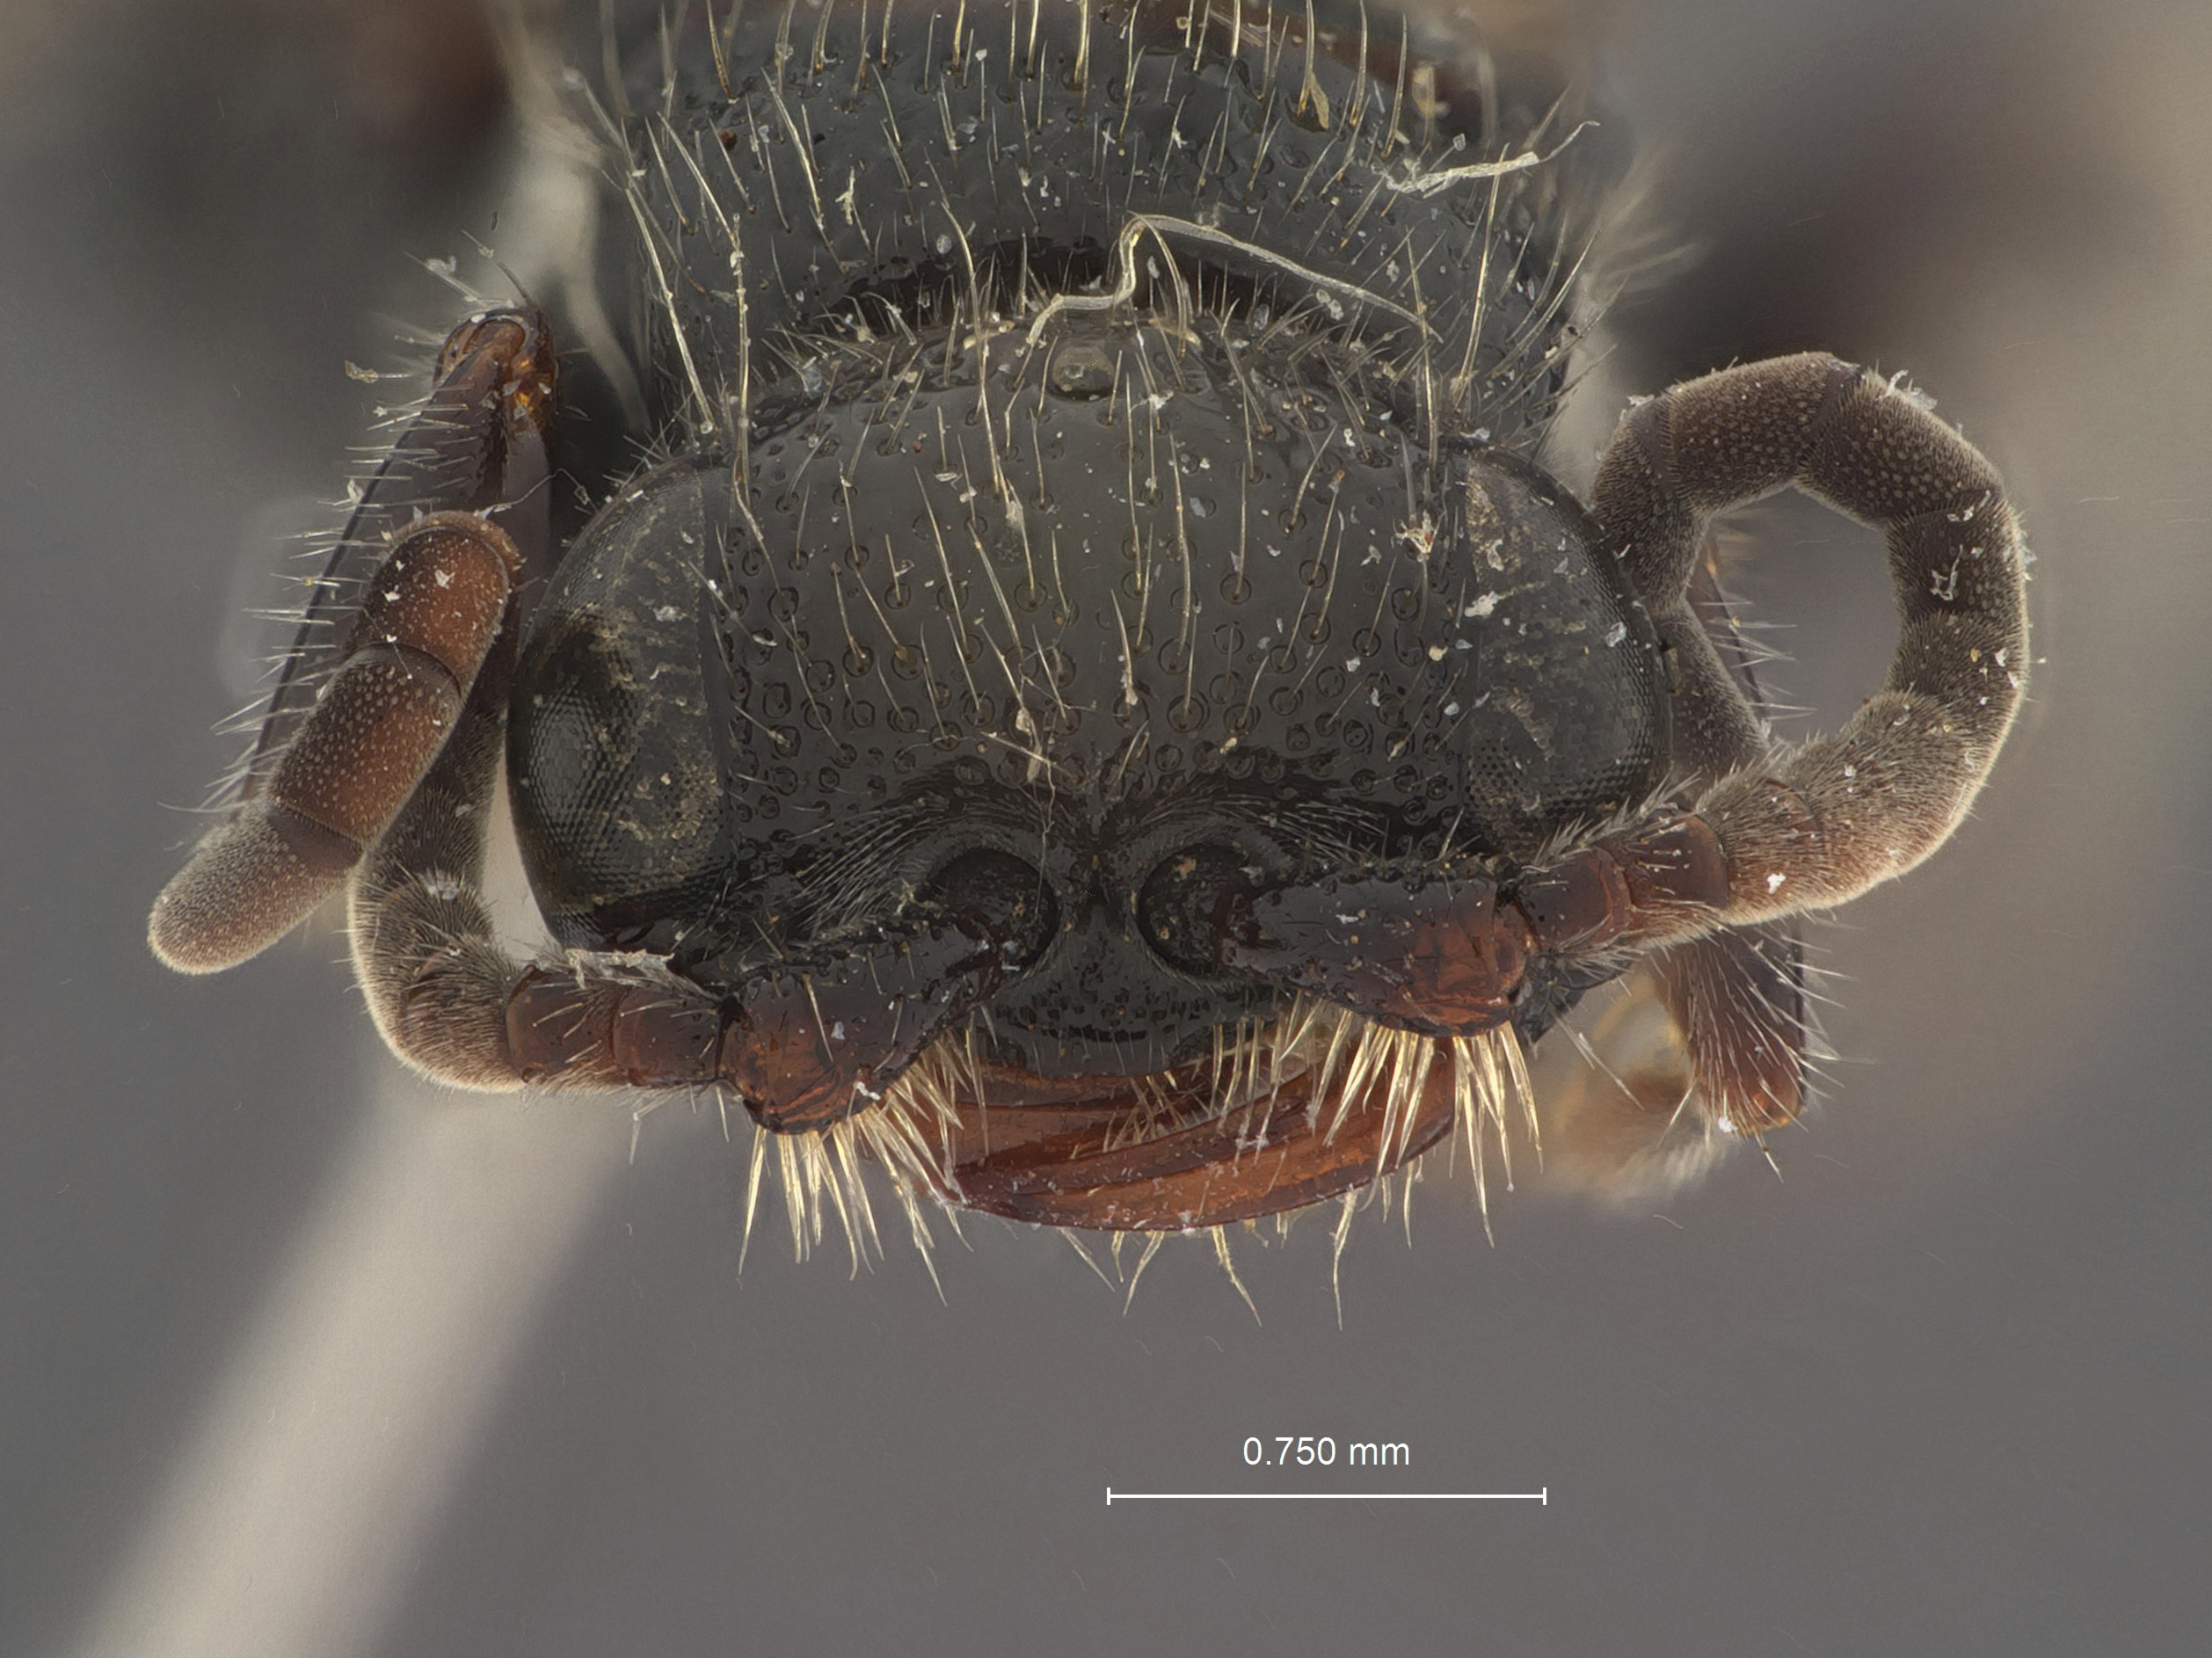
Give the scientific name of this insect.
Tiphia knutsoni
